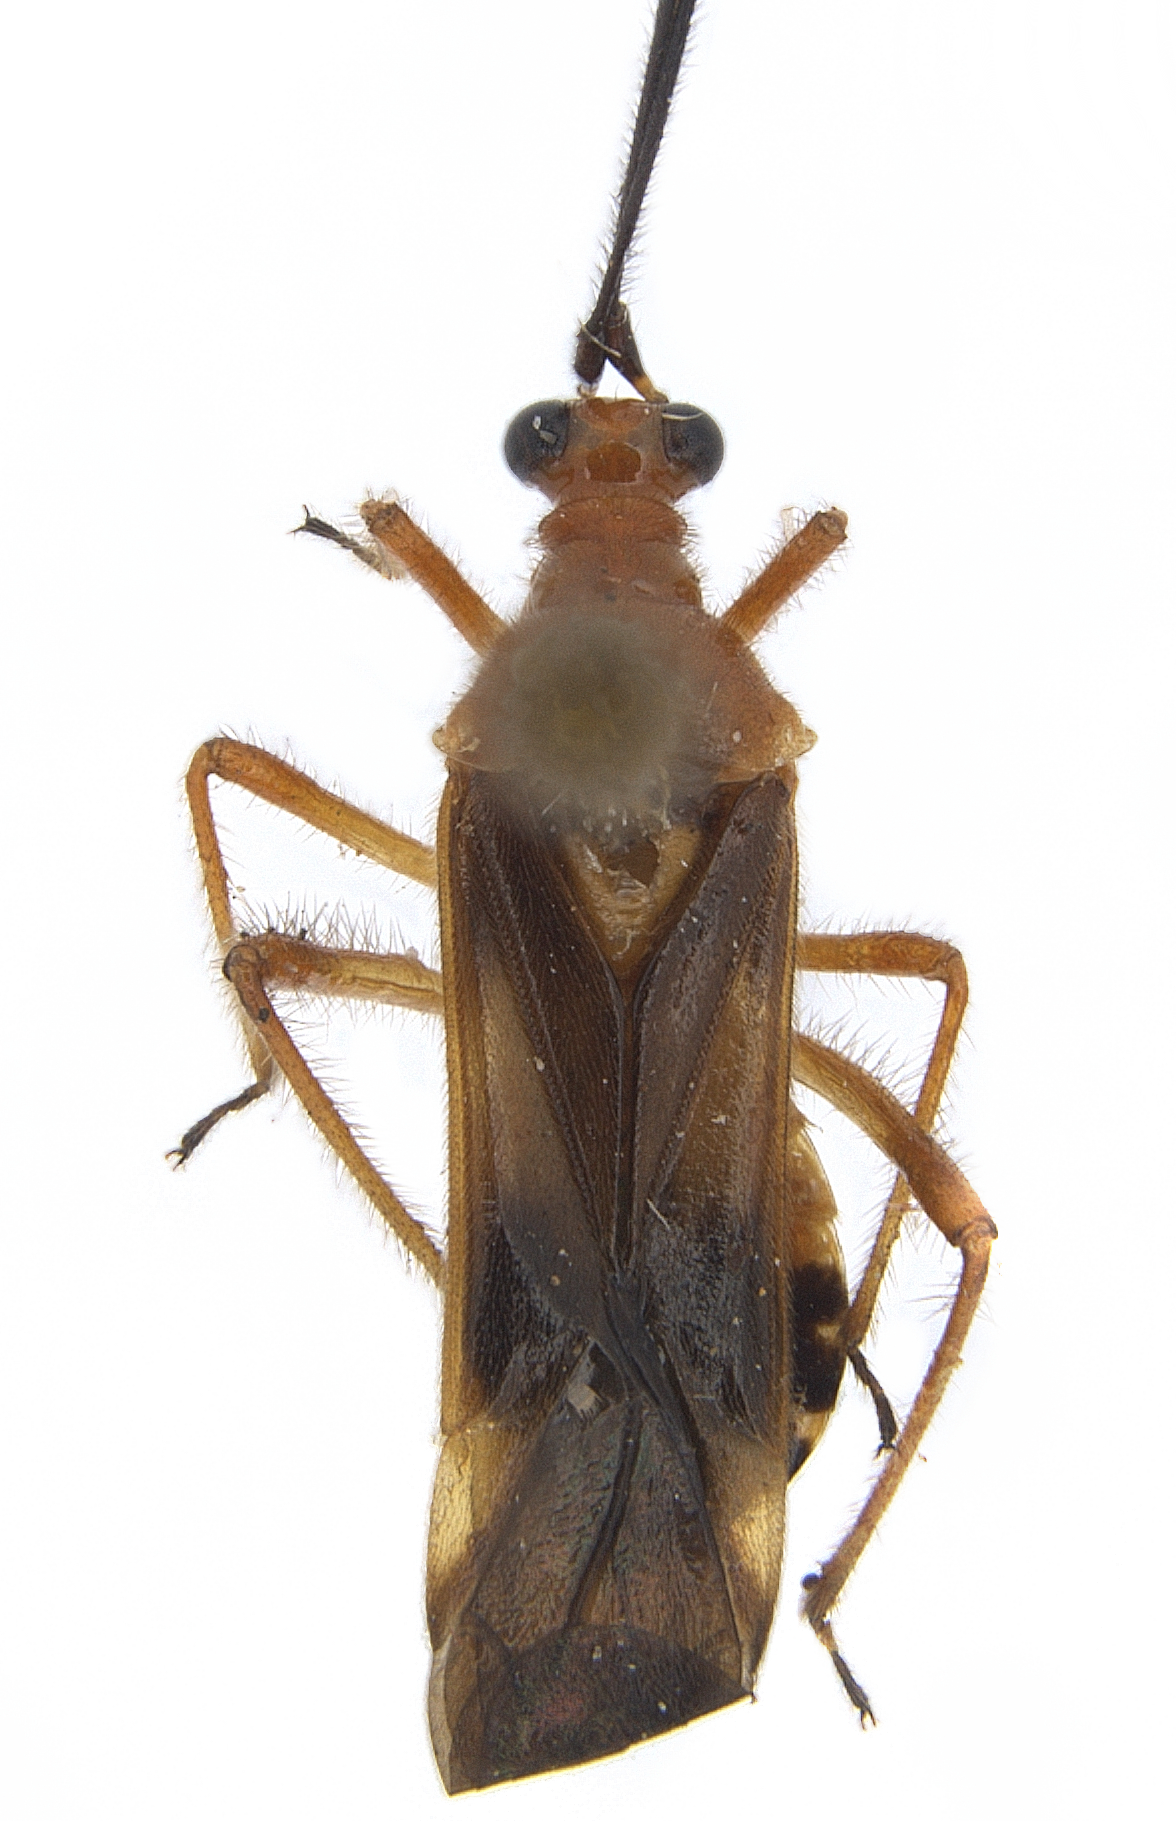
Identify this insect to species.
Pachypeltis humeralia
